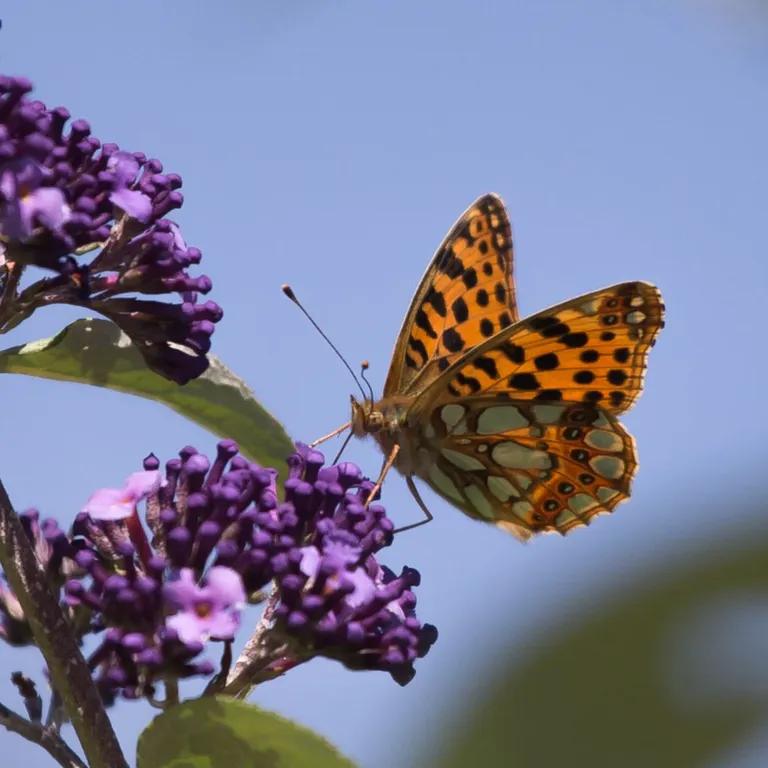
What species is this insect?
Issoria lathonia
